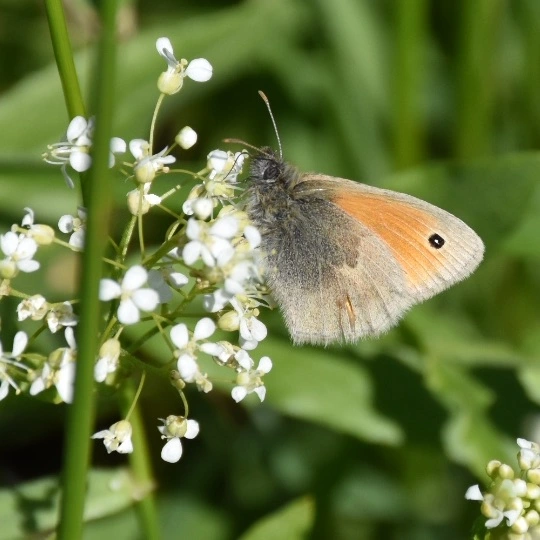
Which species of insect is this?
Coenonympha pamphilus
